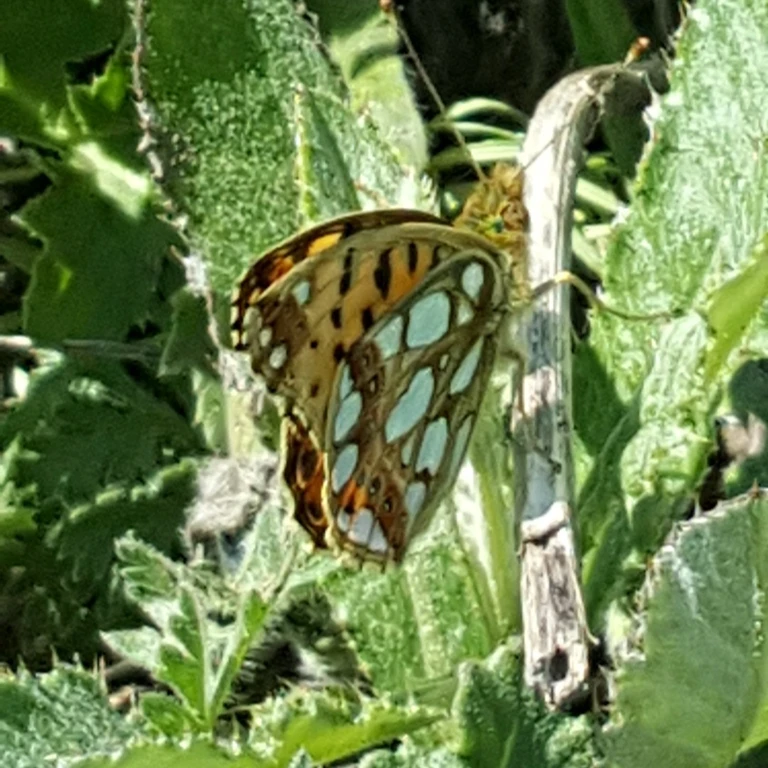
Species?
Issoria lathonia
